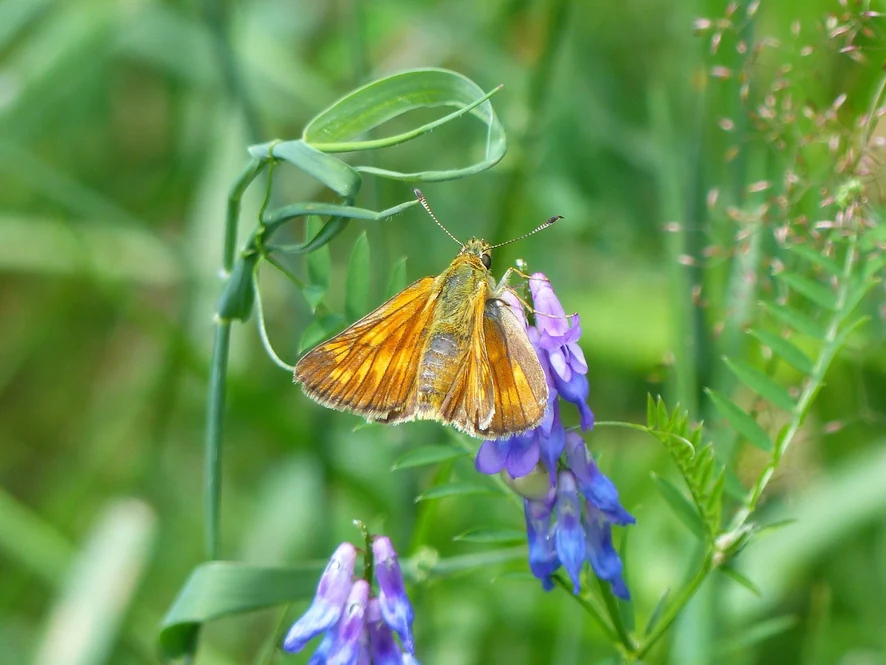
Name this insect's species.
Ochlodes sylvanus (also Ochlodes venata)
